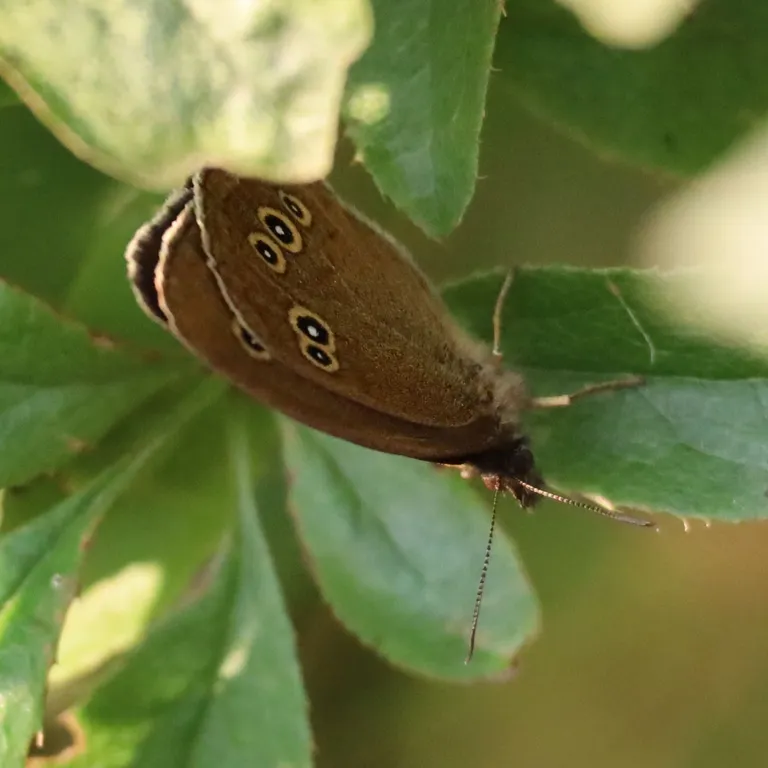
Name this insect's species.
Aphantopus hyperantus
